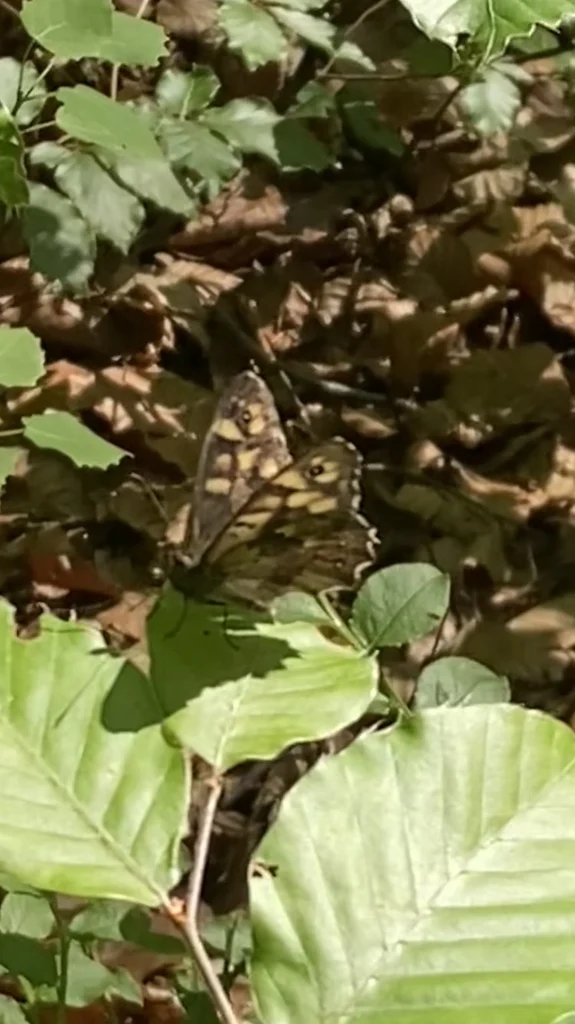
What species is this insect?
Pararge aegeria
